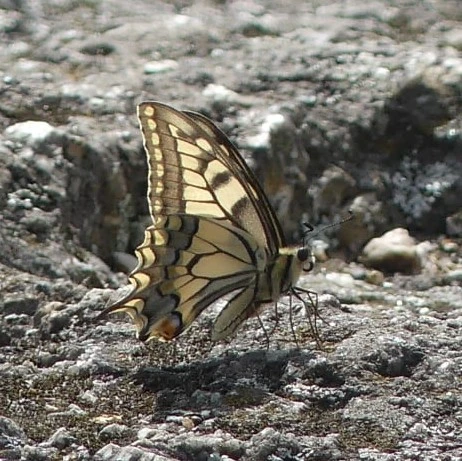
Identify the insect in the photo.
Papilio machaon
